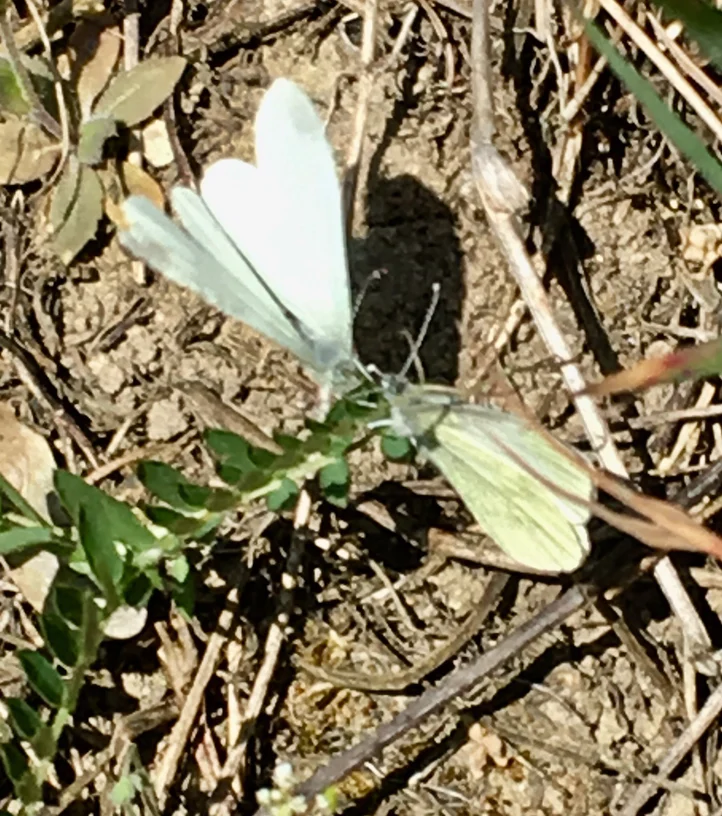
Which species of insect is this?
Pieris rapae
